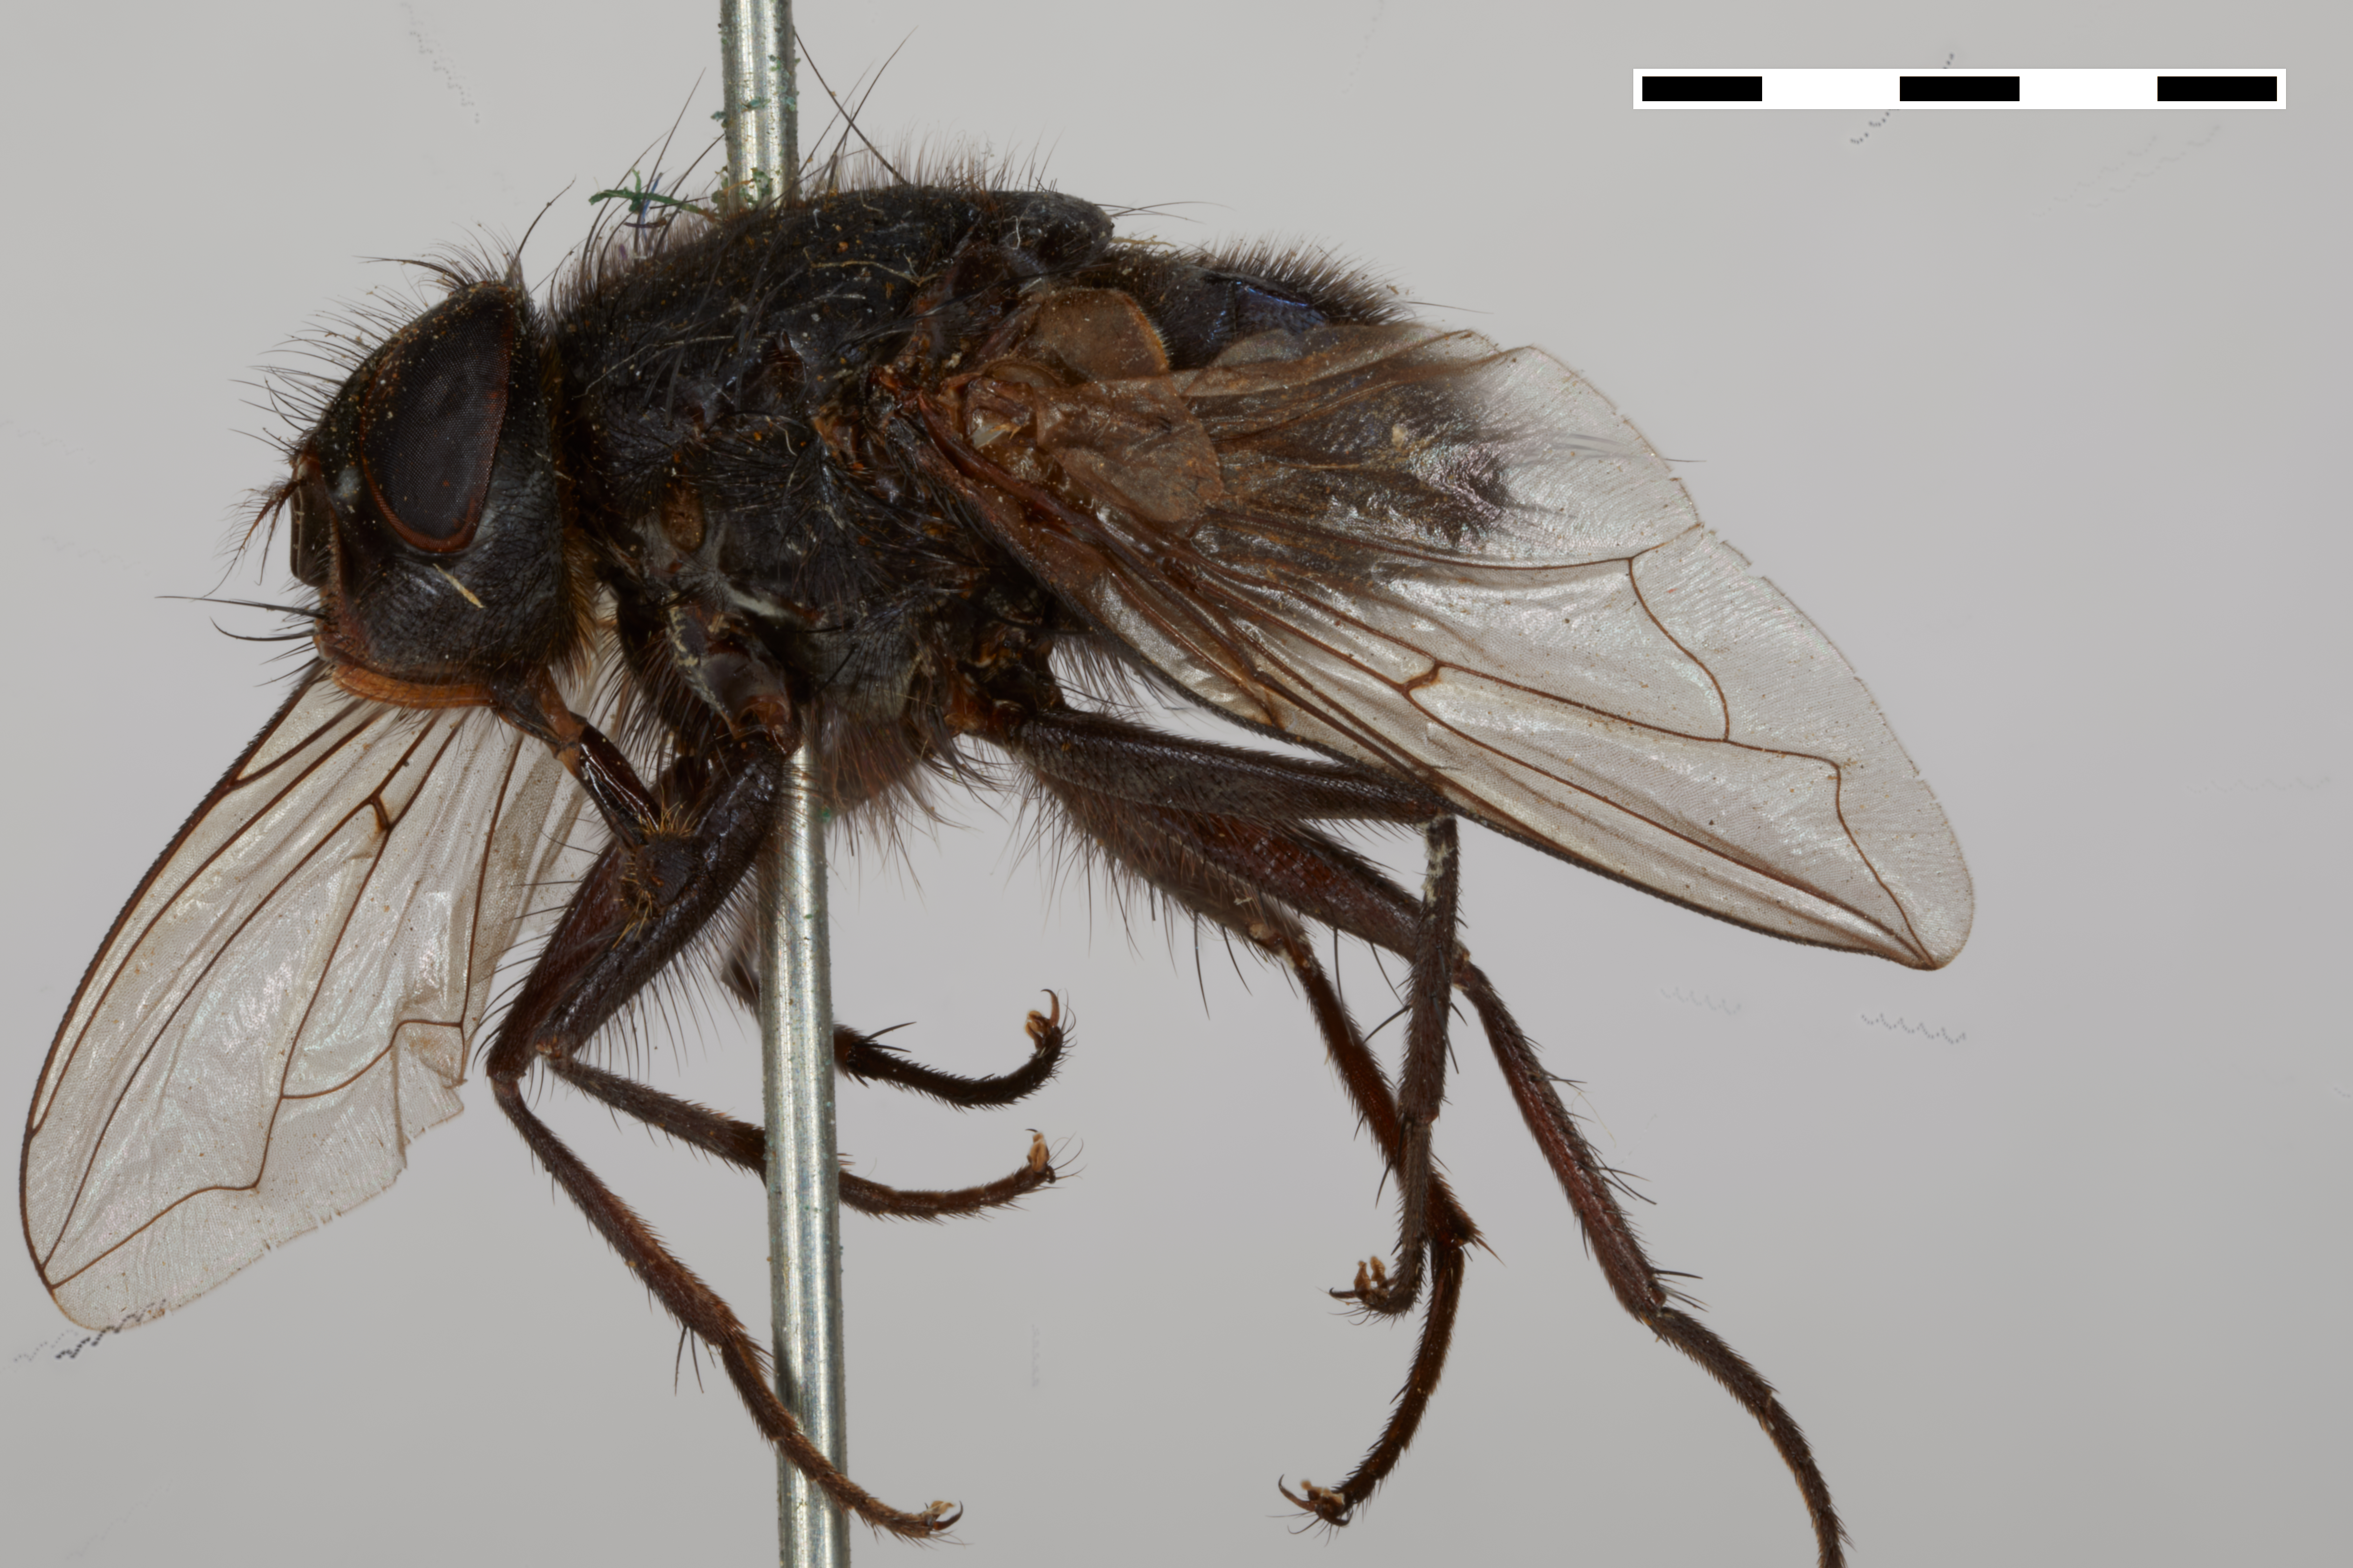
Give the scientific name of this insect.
Calliphora morticia
